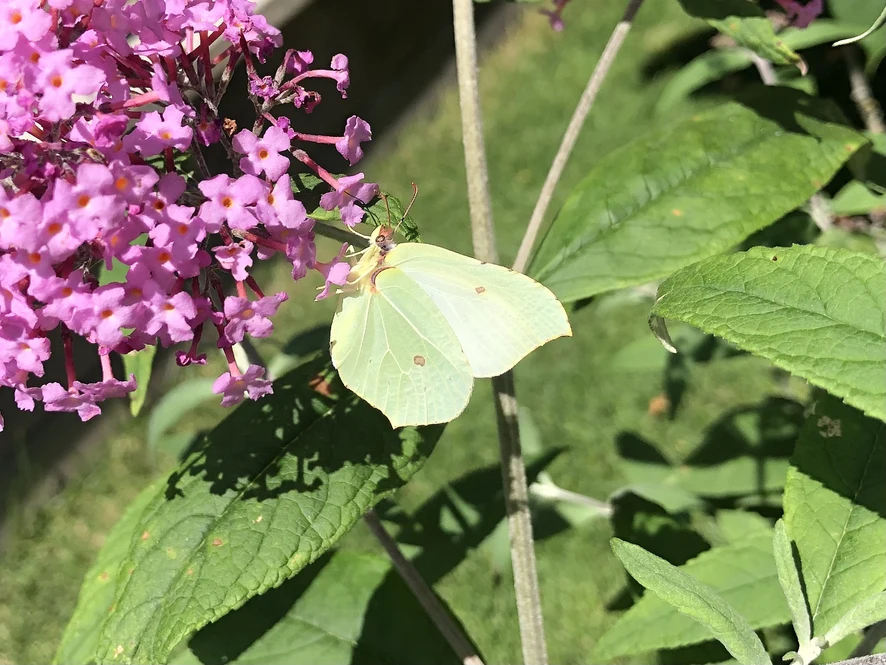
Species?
Gonepteryx rhamni
